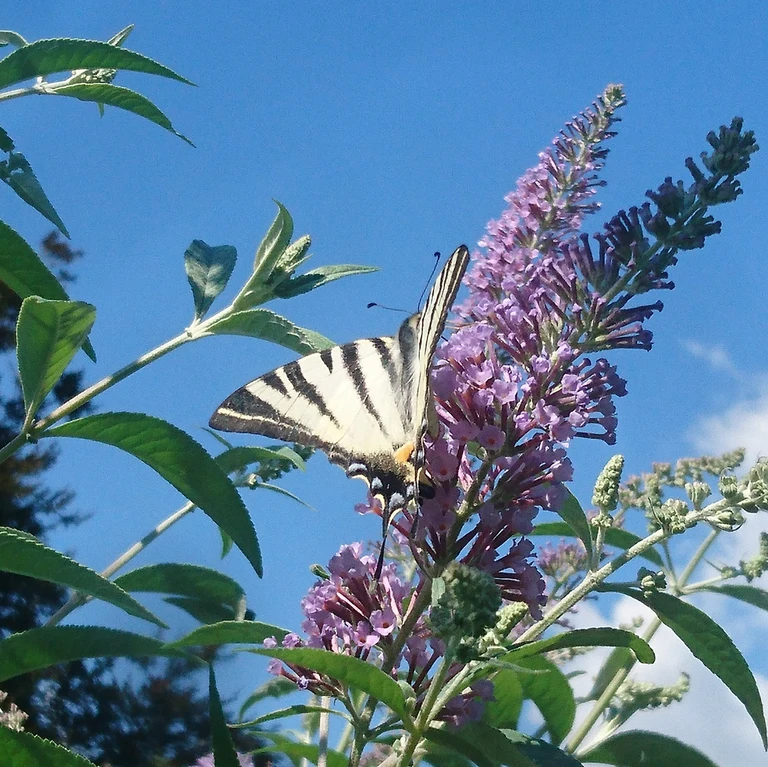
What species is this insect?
Iphiclides podalirius
